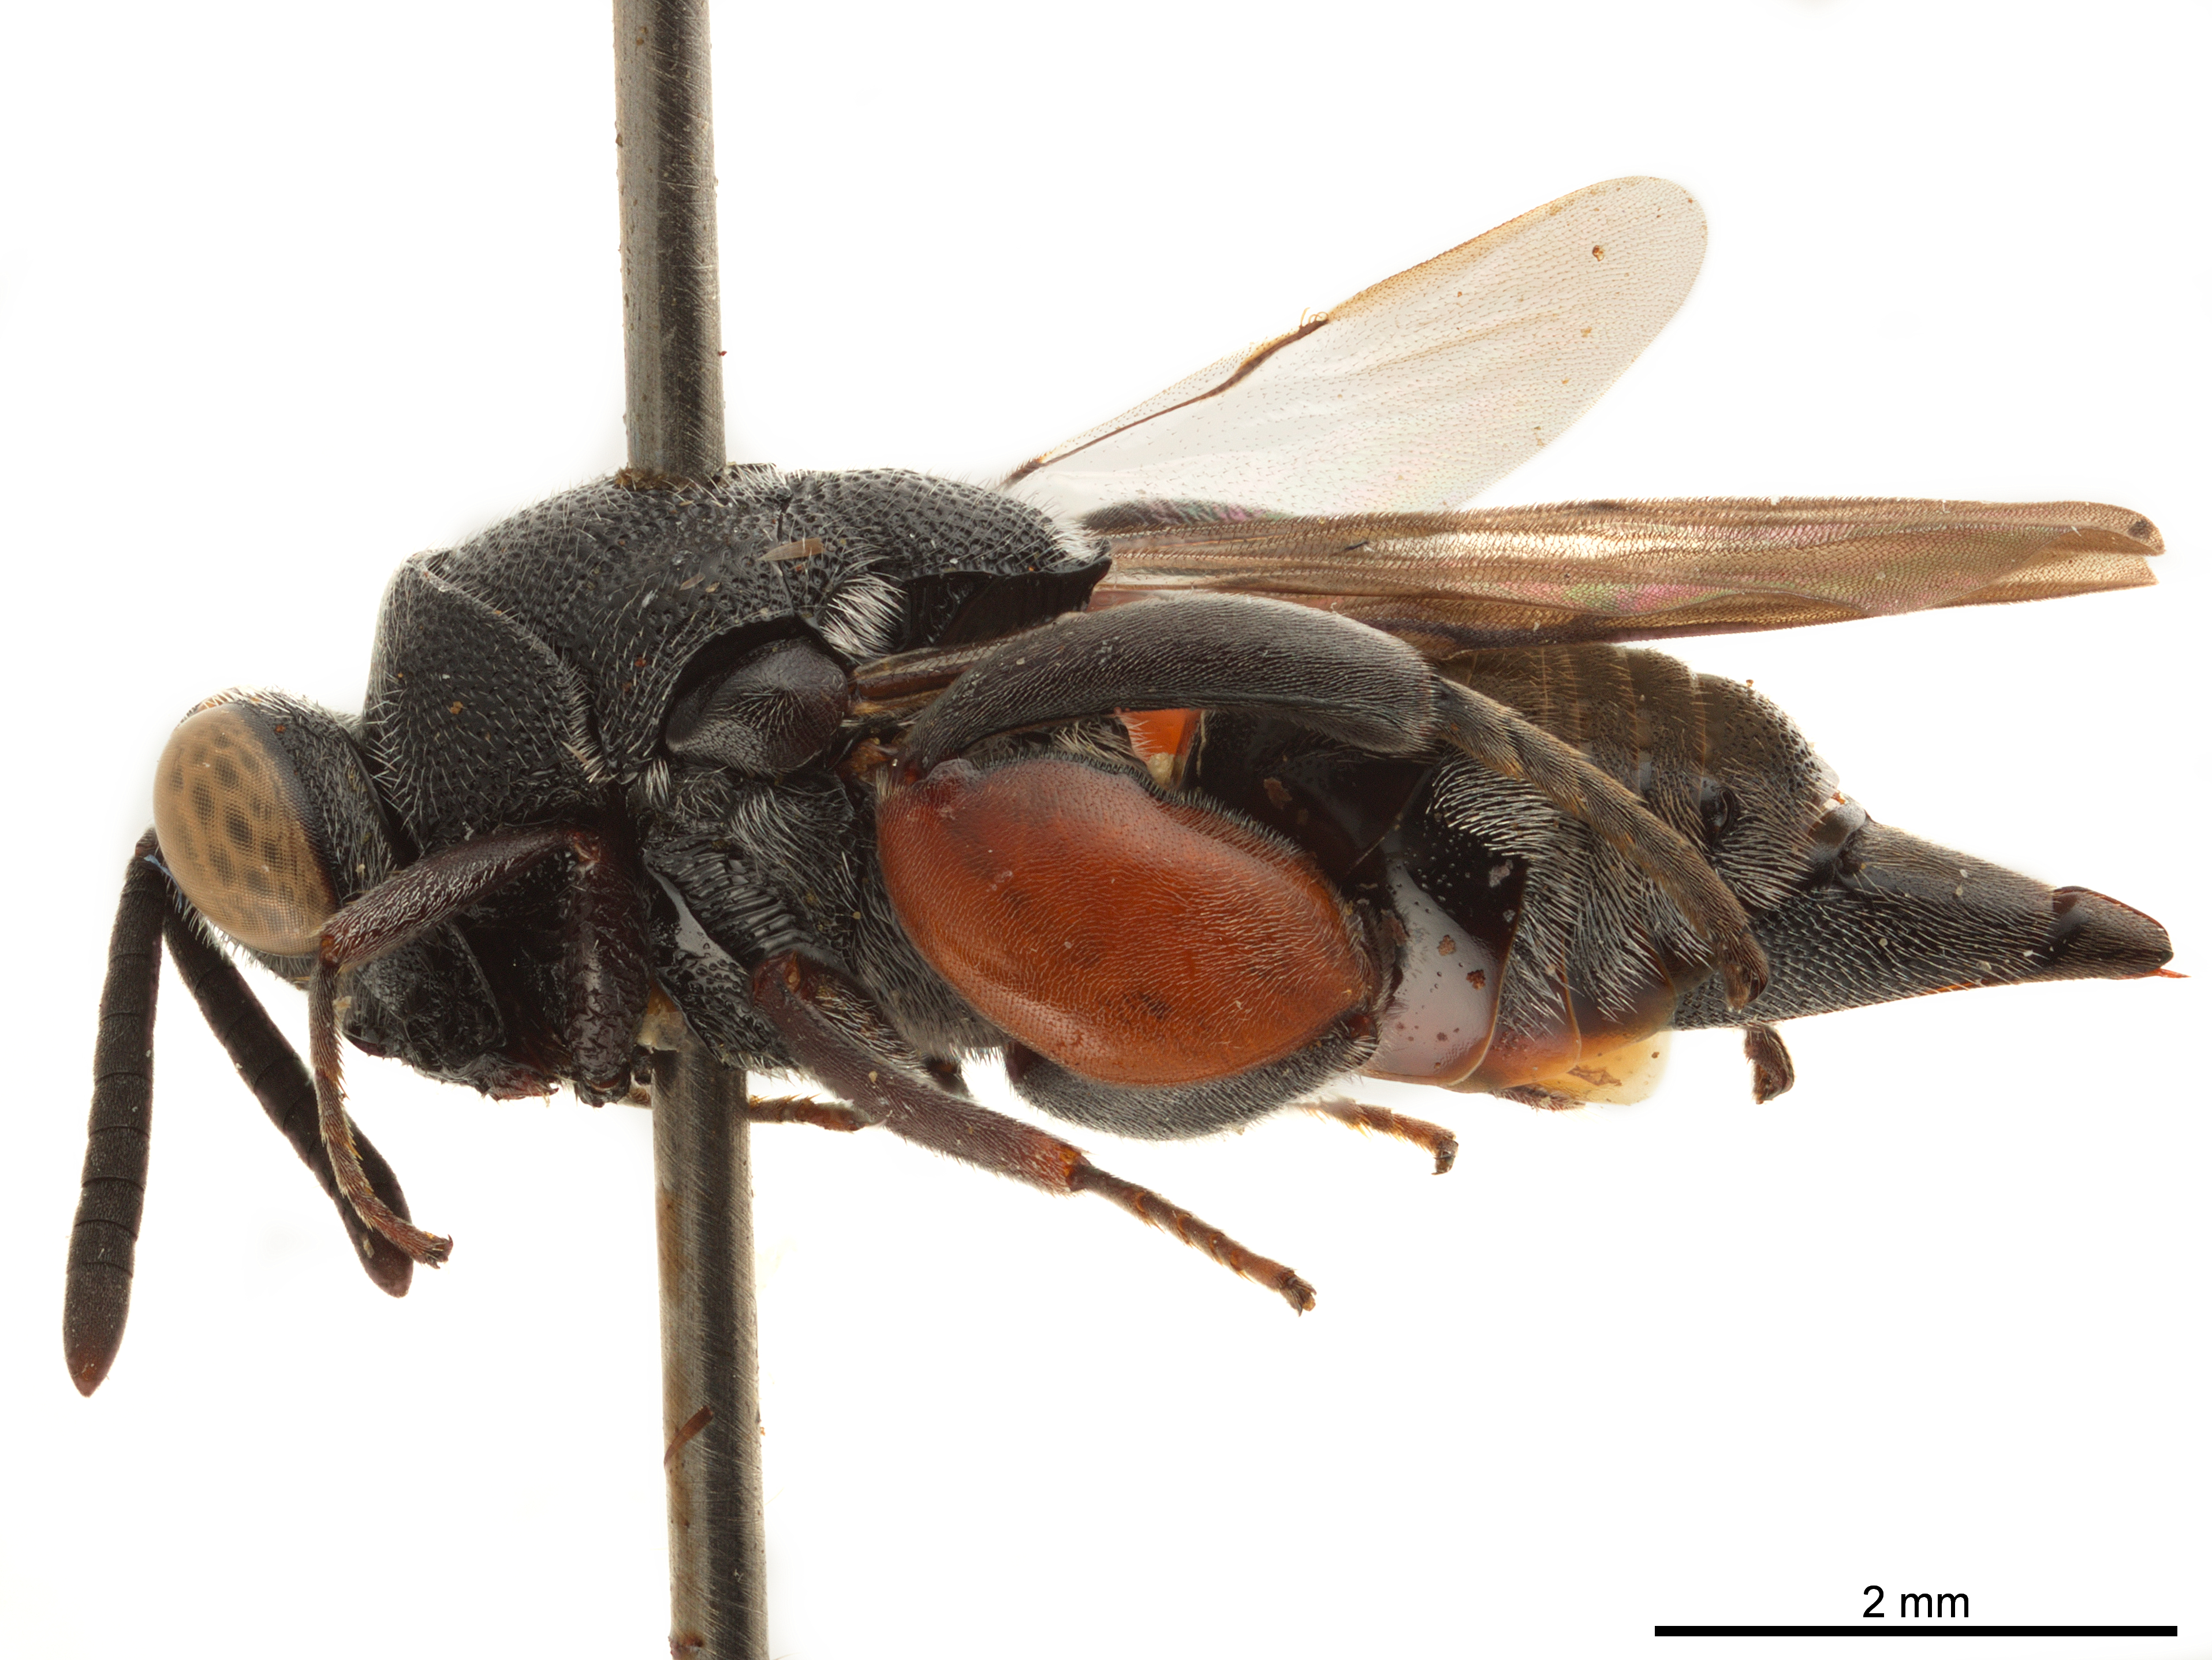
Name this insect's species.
Rhynchochalcis brevicornuta
